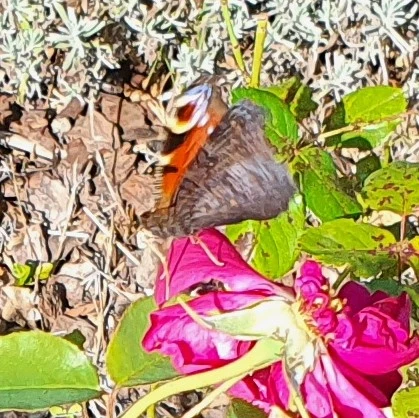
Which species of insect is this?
Aglais io
